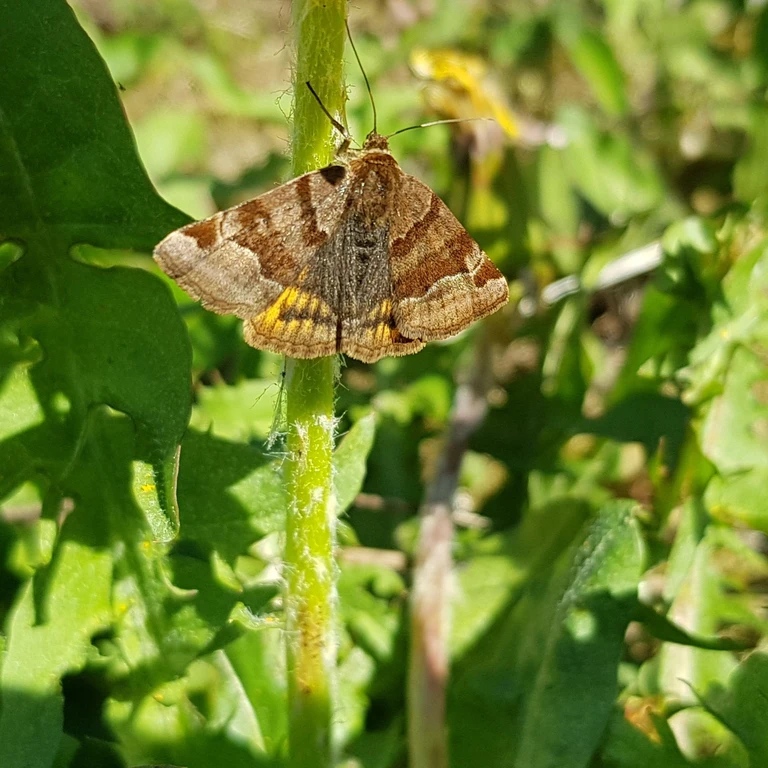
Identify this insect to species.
Euclidia glyphica
